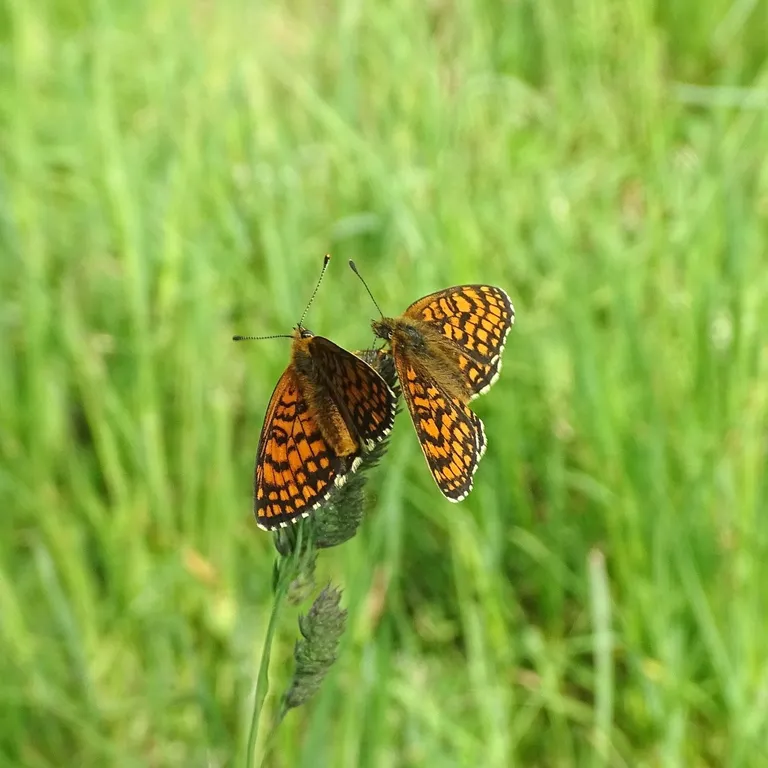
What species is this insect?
Melitaea athalia
